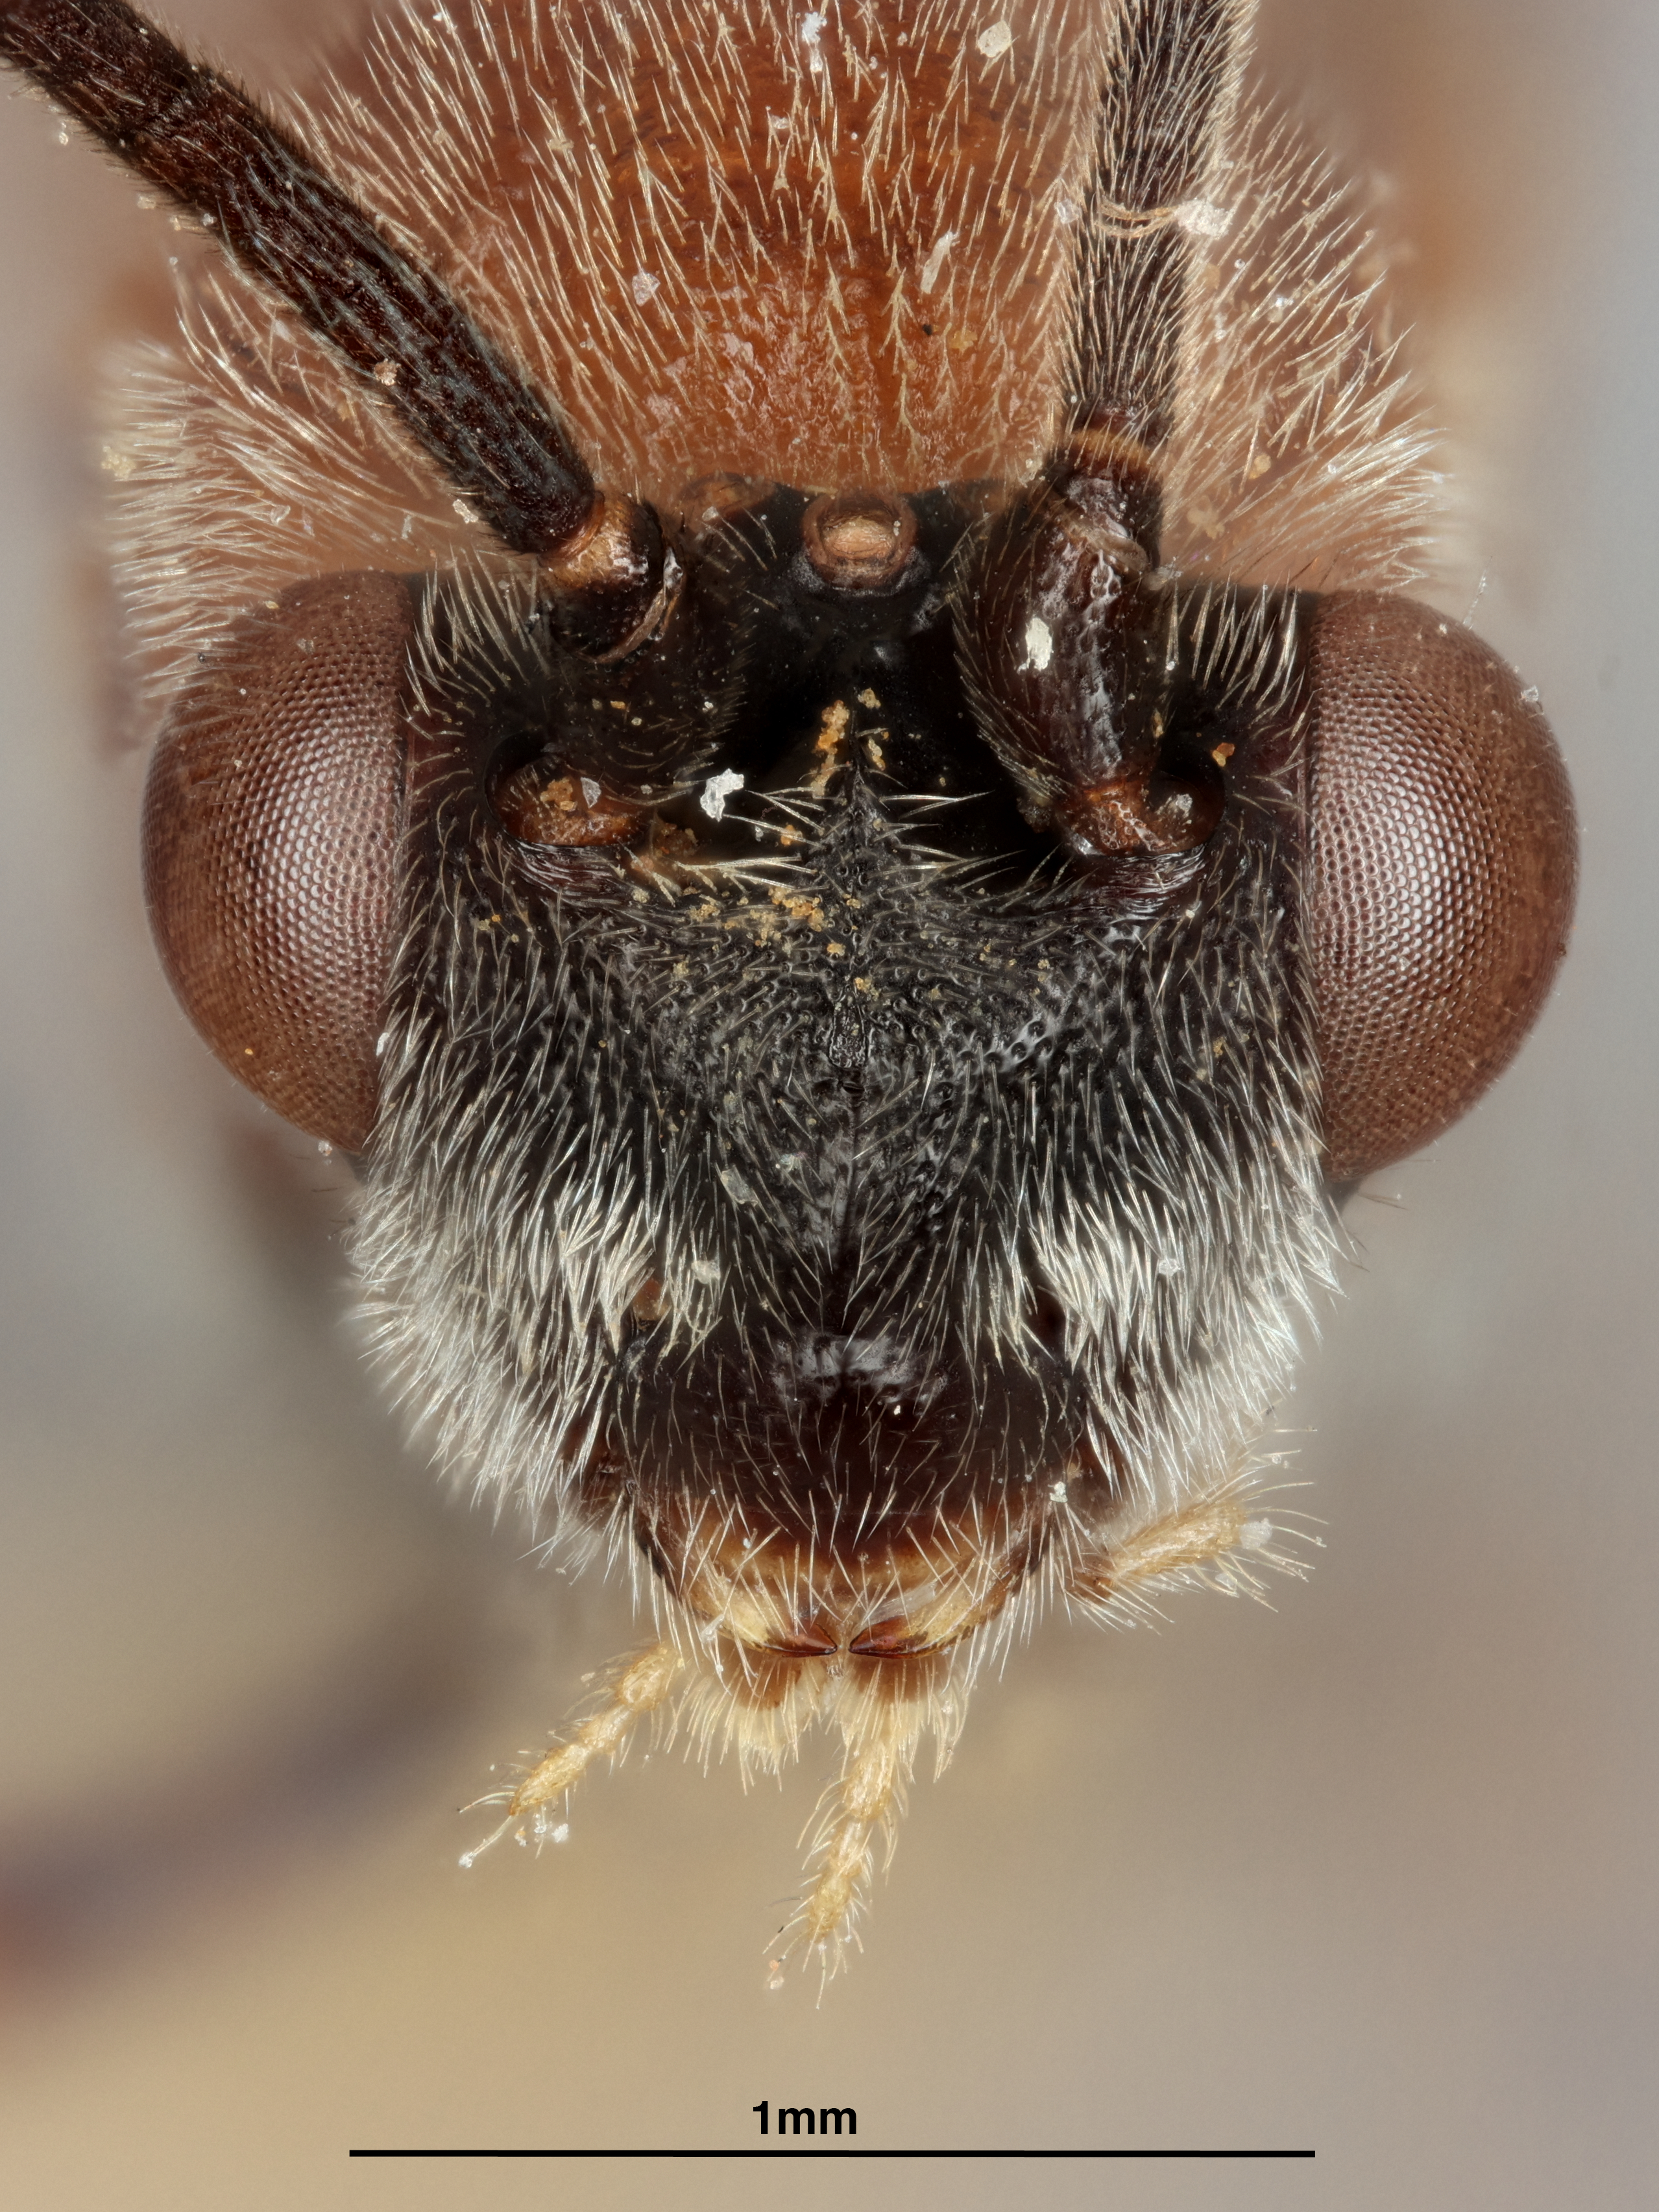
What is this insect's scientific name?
Baeognatha javana
